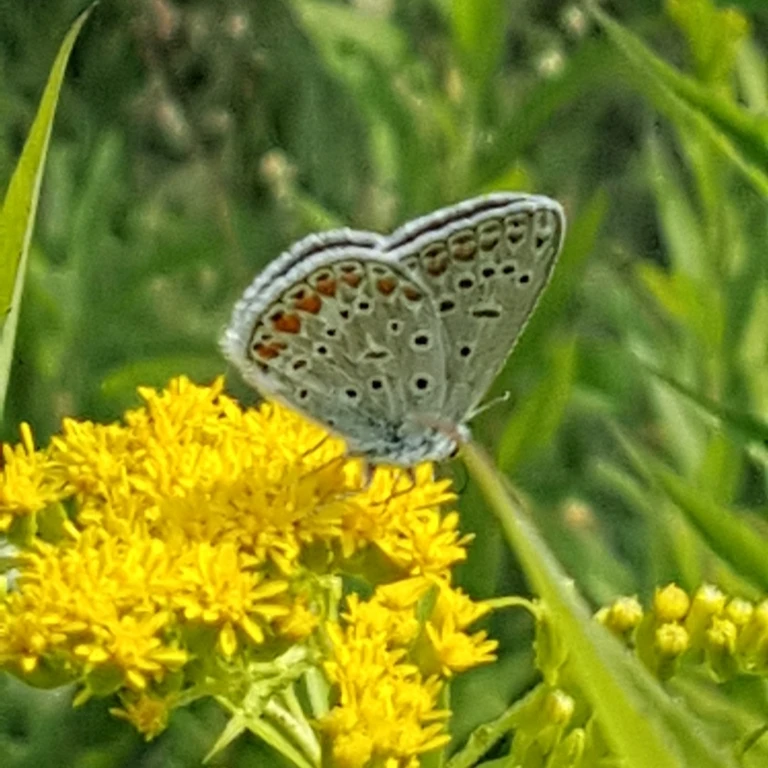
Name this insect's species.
Polyommatus icarus
